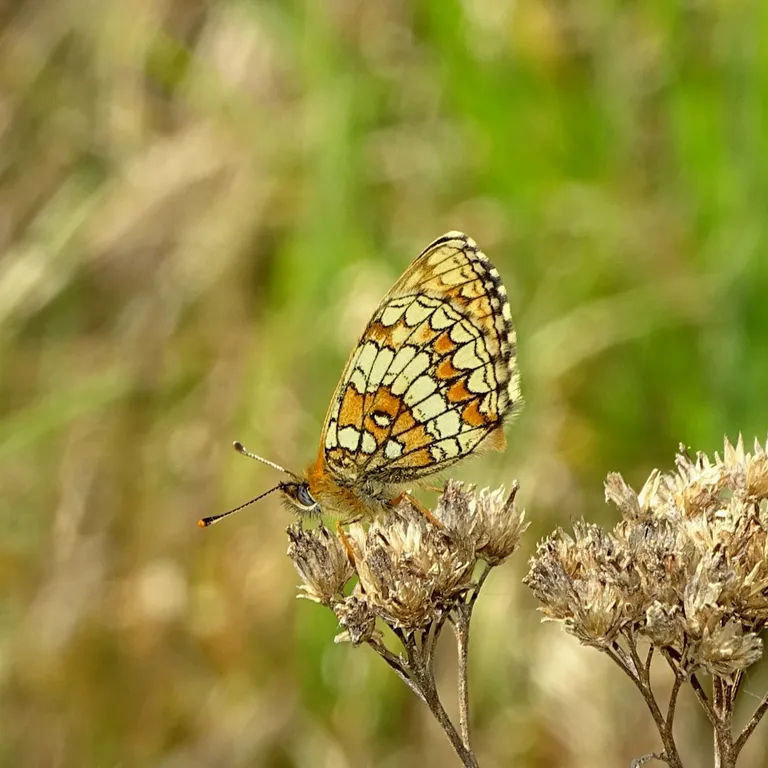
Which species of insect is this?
Melitaea athalia
